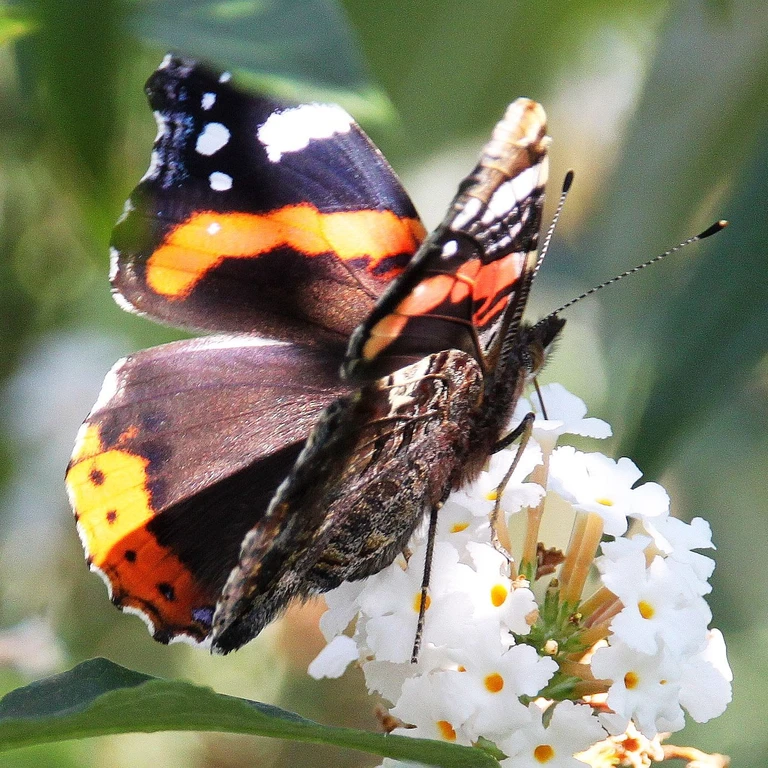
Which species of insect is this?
Vanessa atalanta
